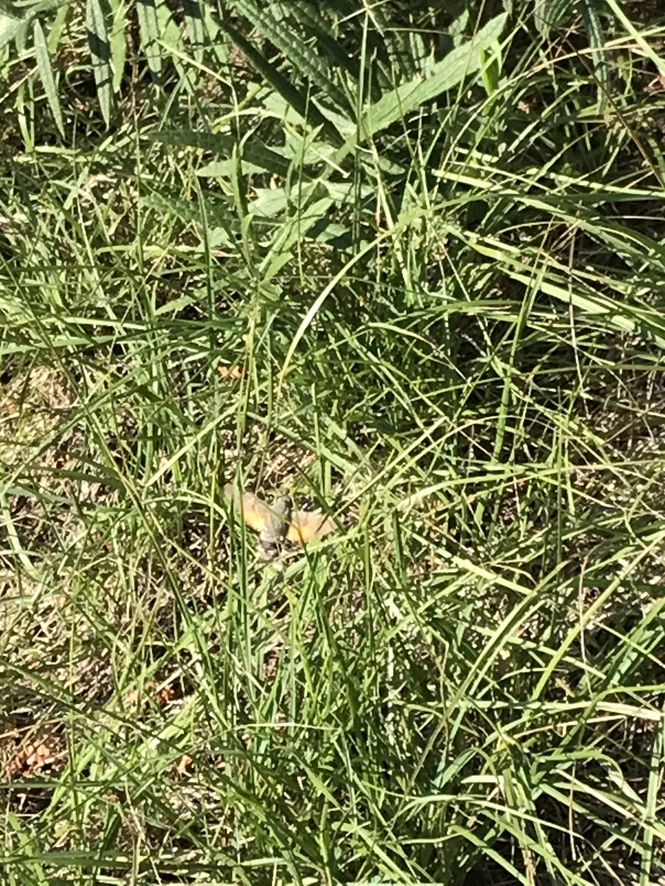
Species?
Macroglossum stellatarum
